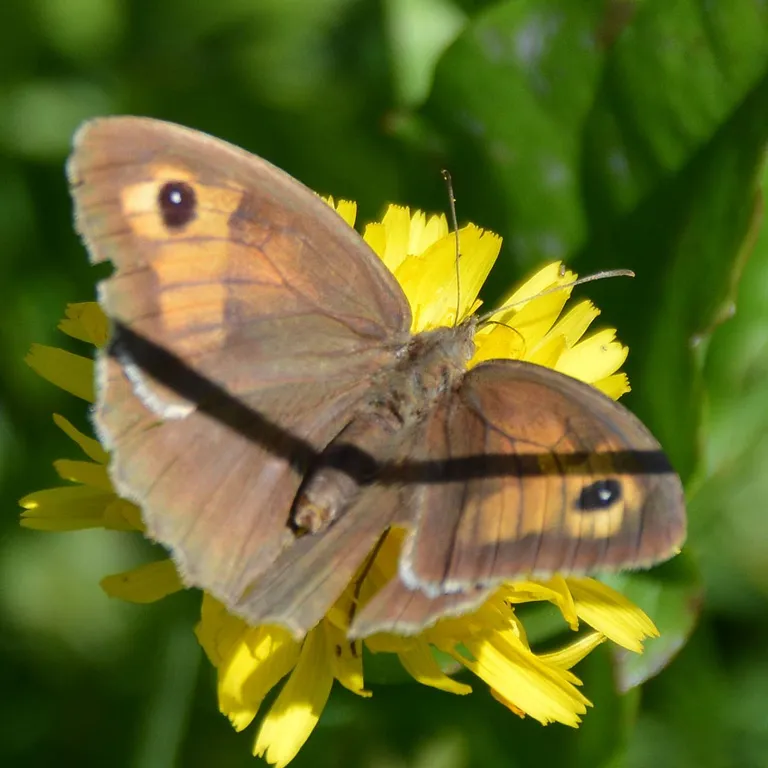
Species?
Maniola jurtina
